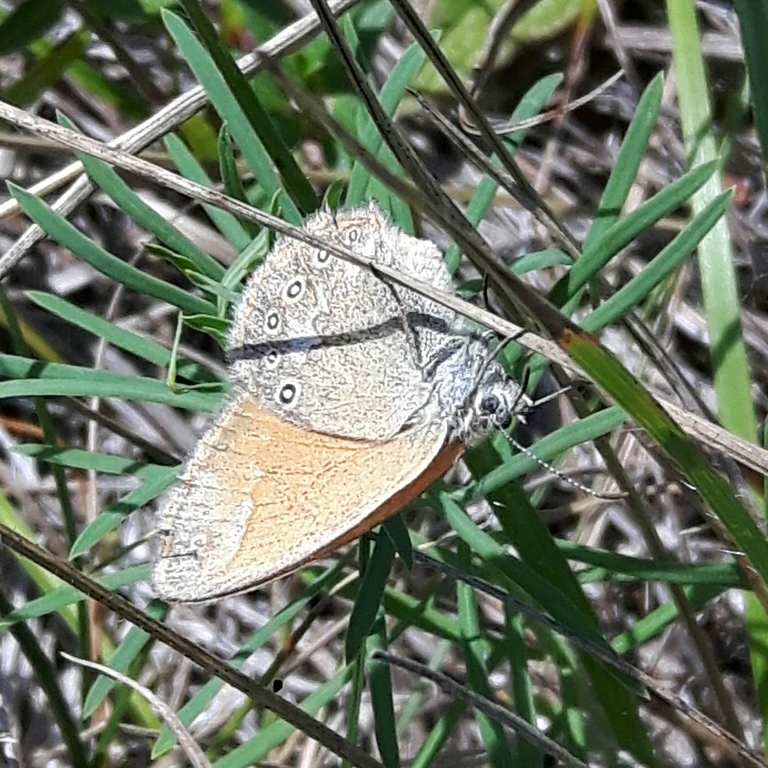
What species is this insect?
Coenonympha glycerion (also Coenonympha iphis)
